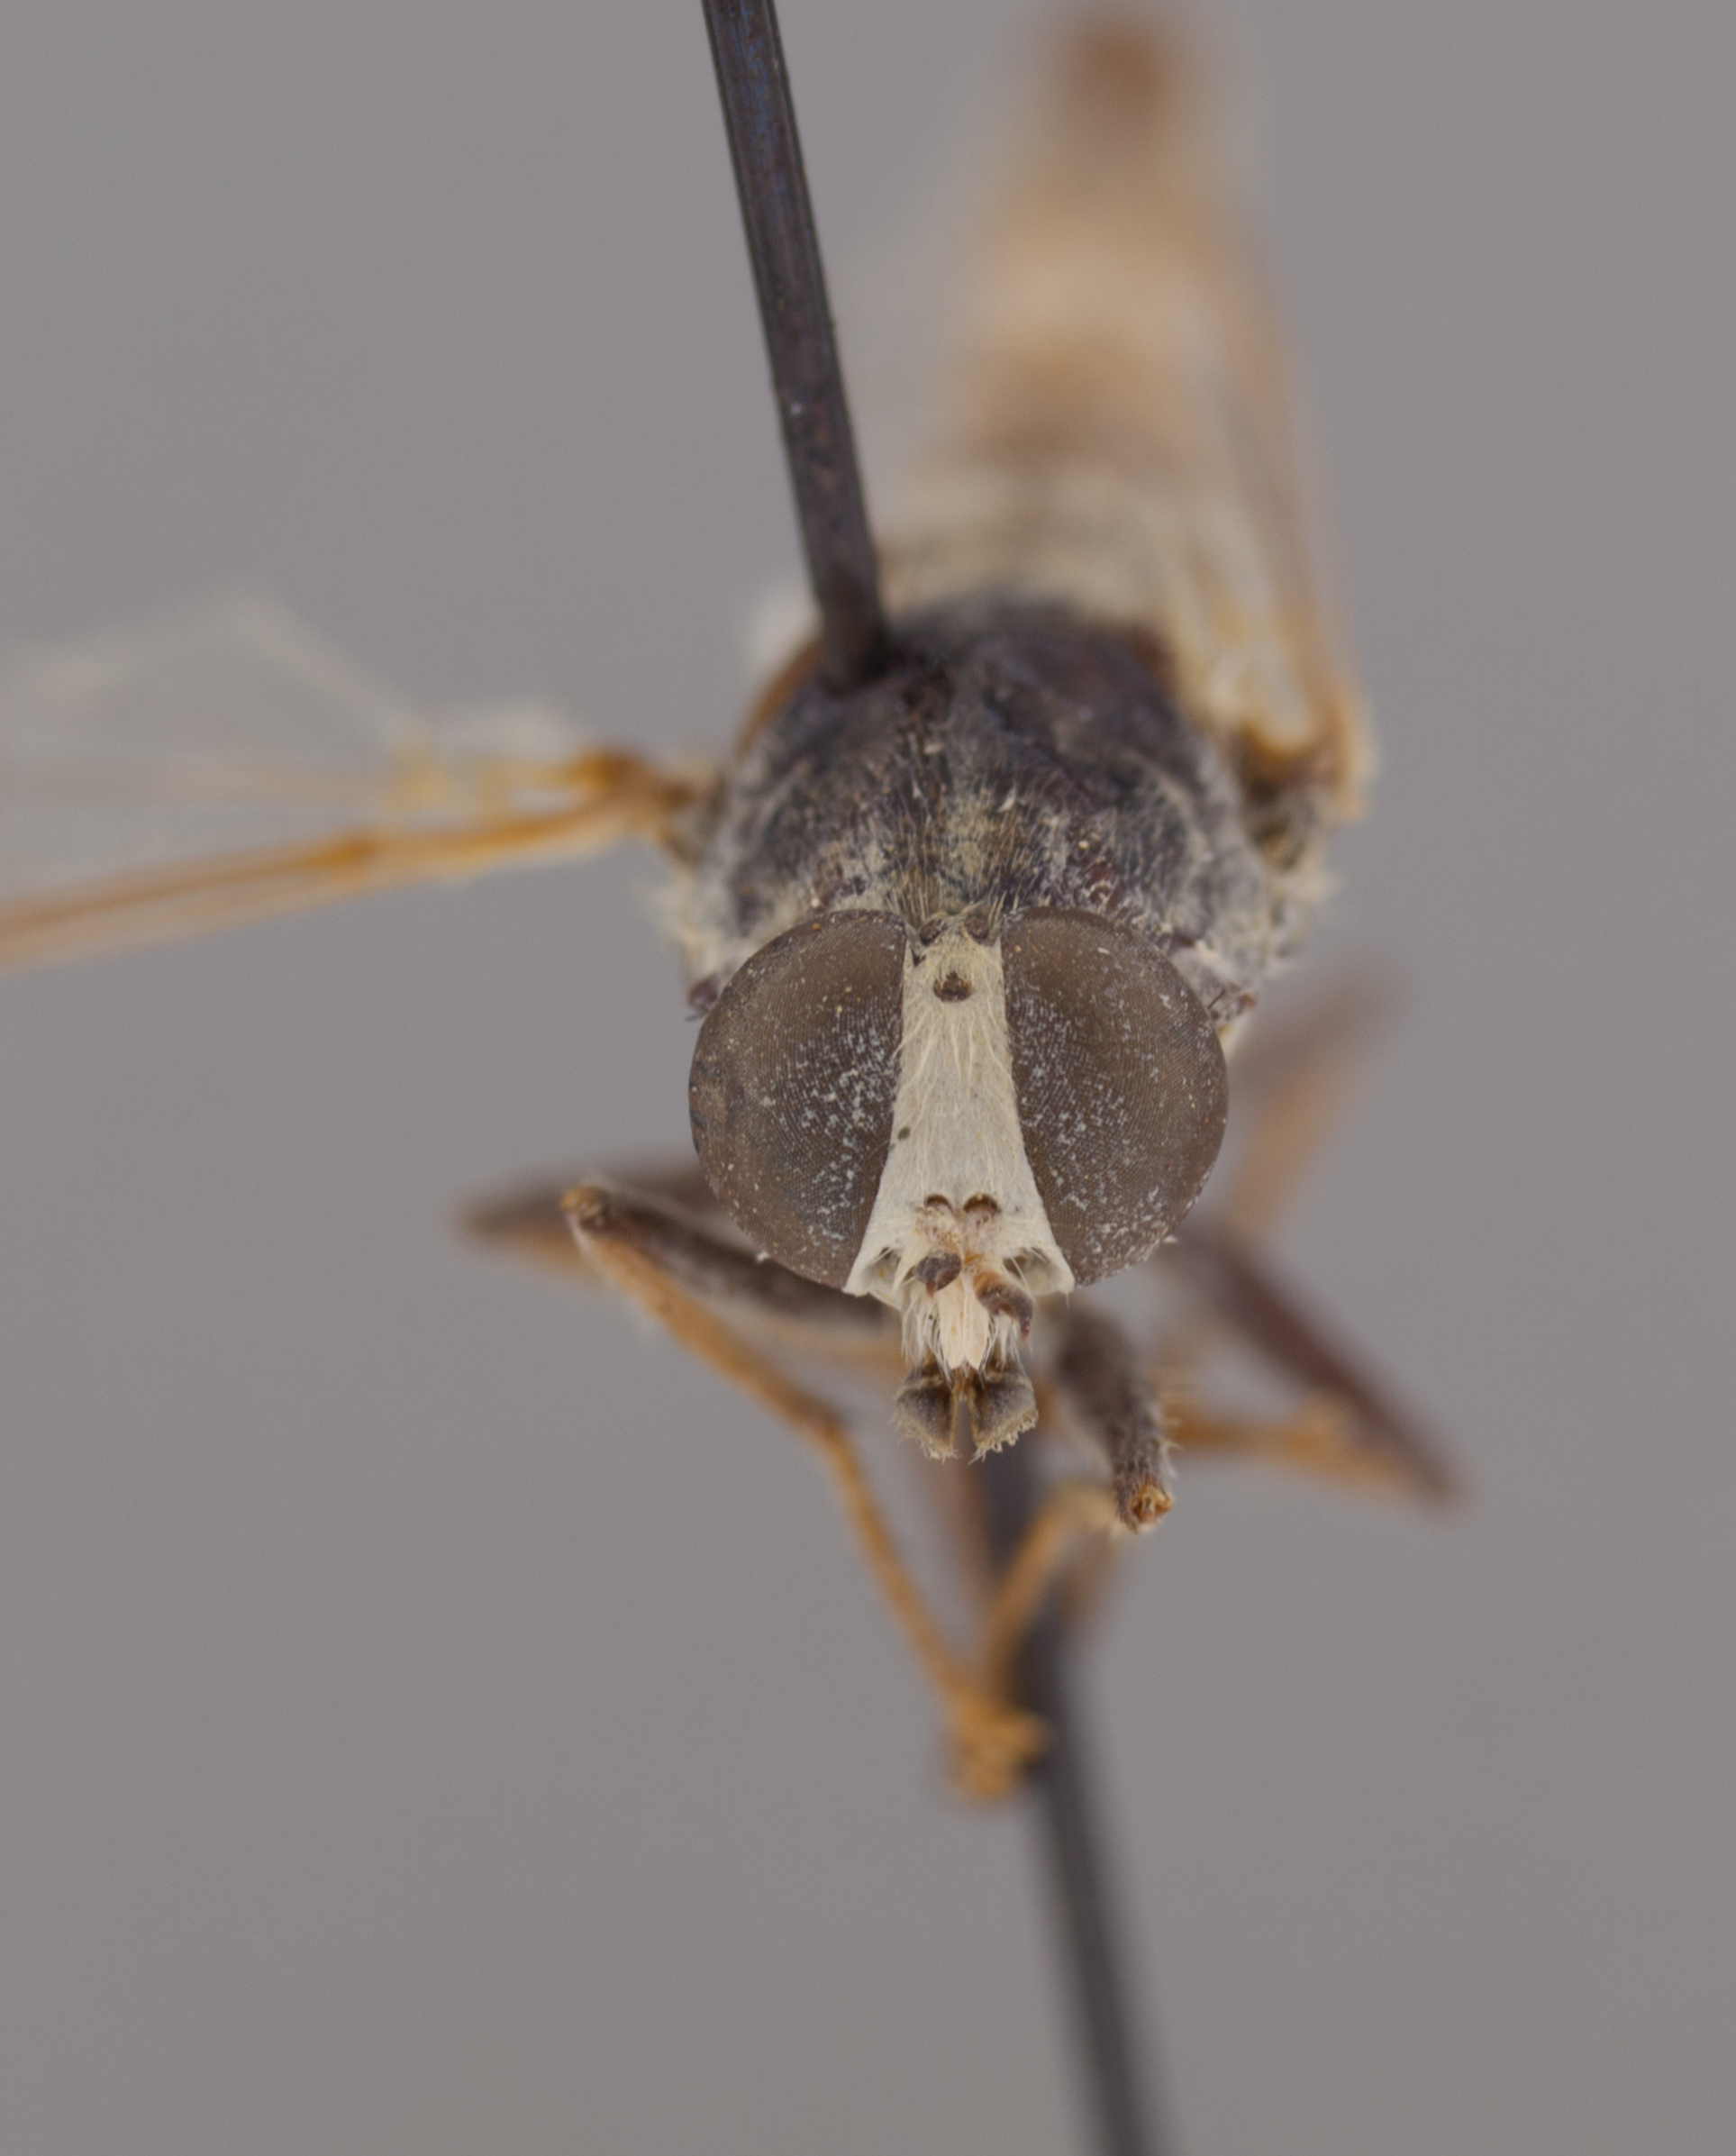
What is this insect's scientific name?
Apiocera caloris
